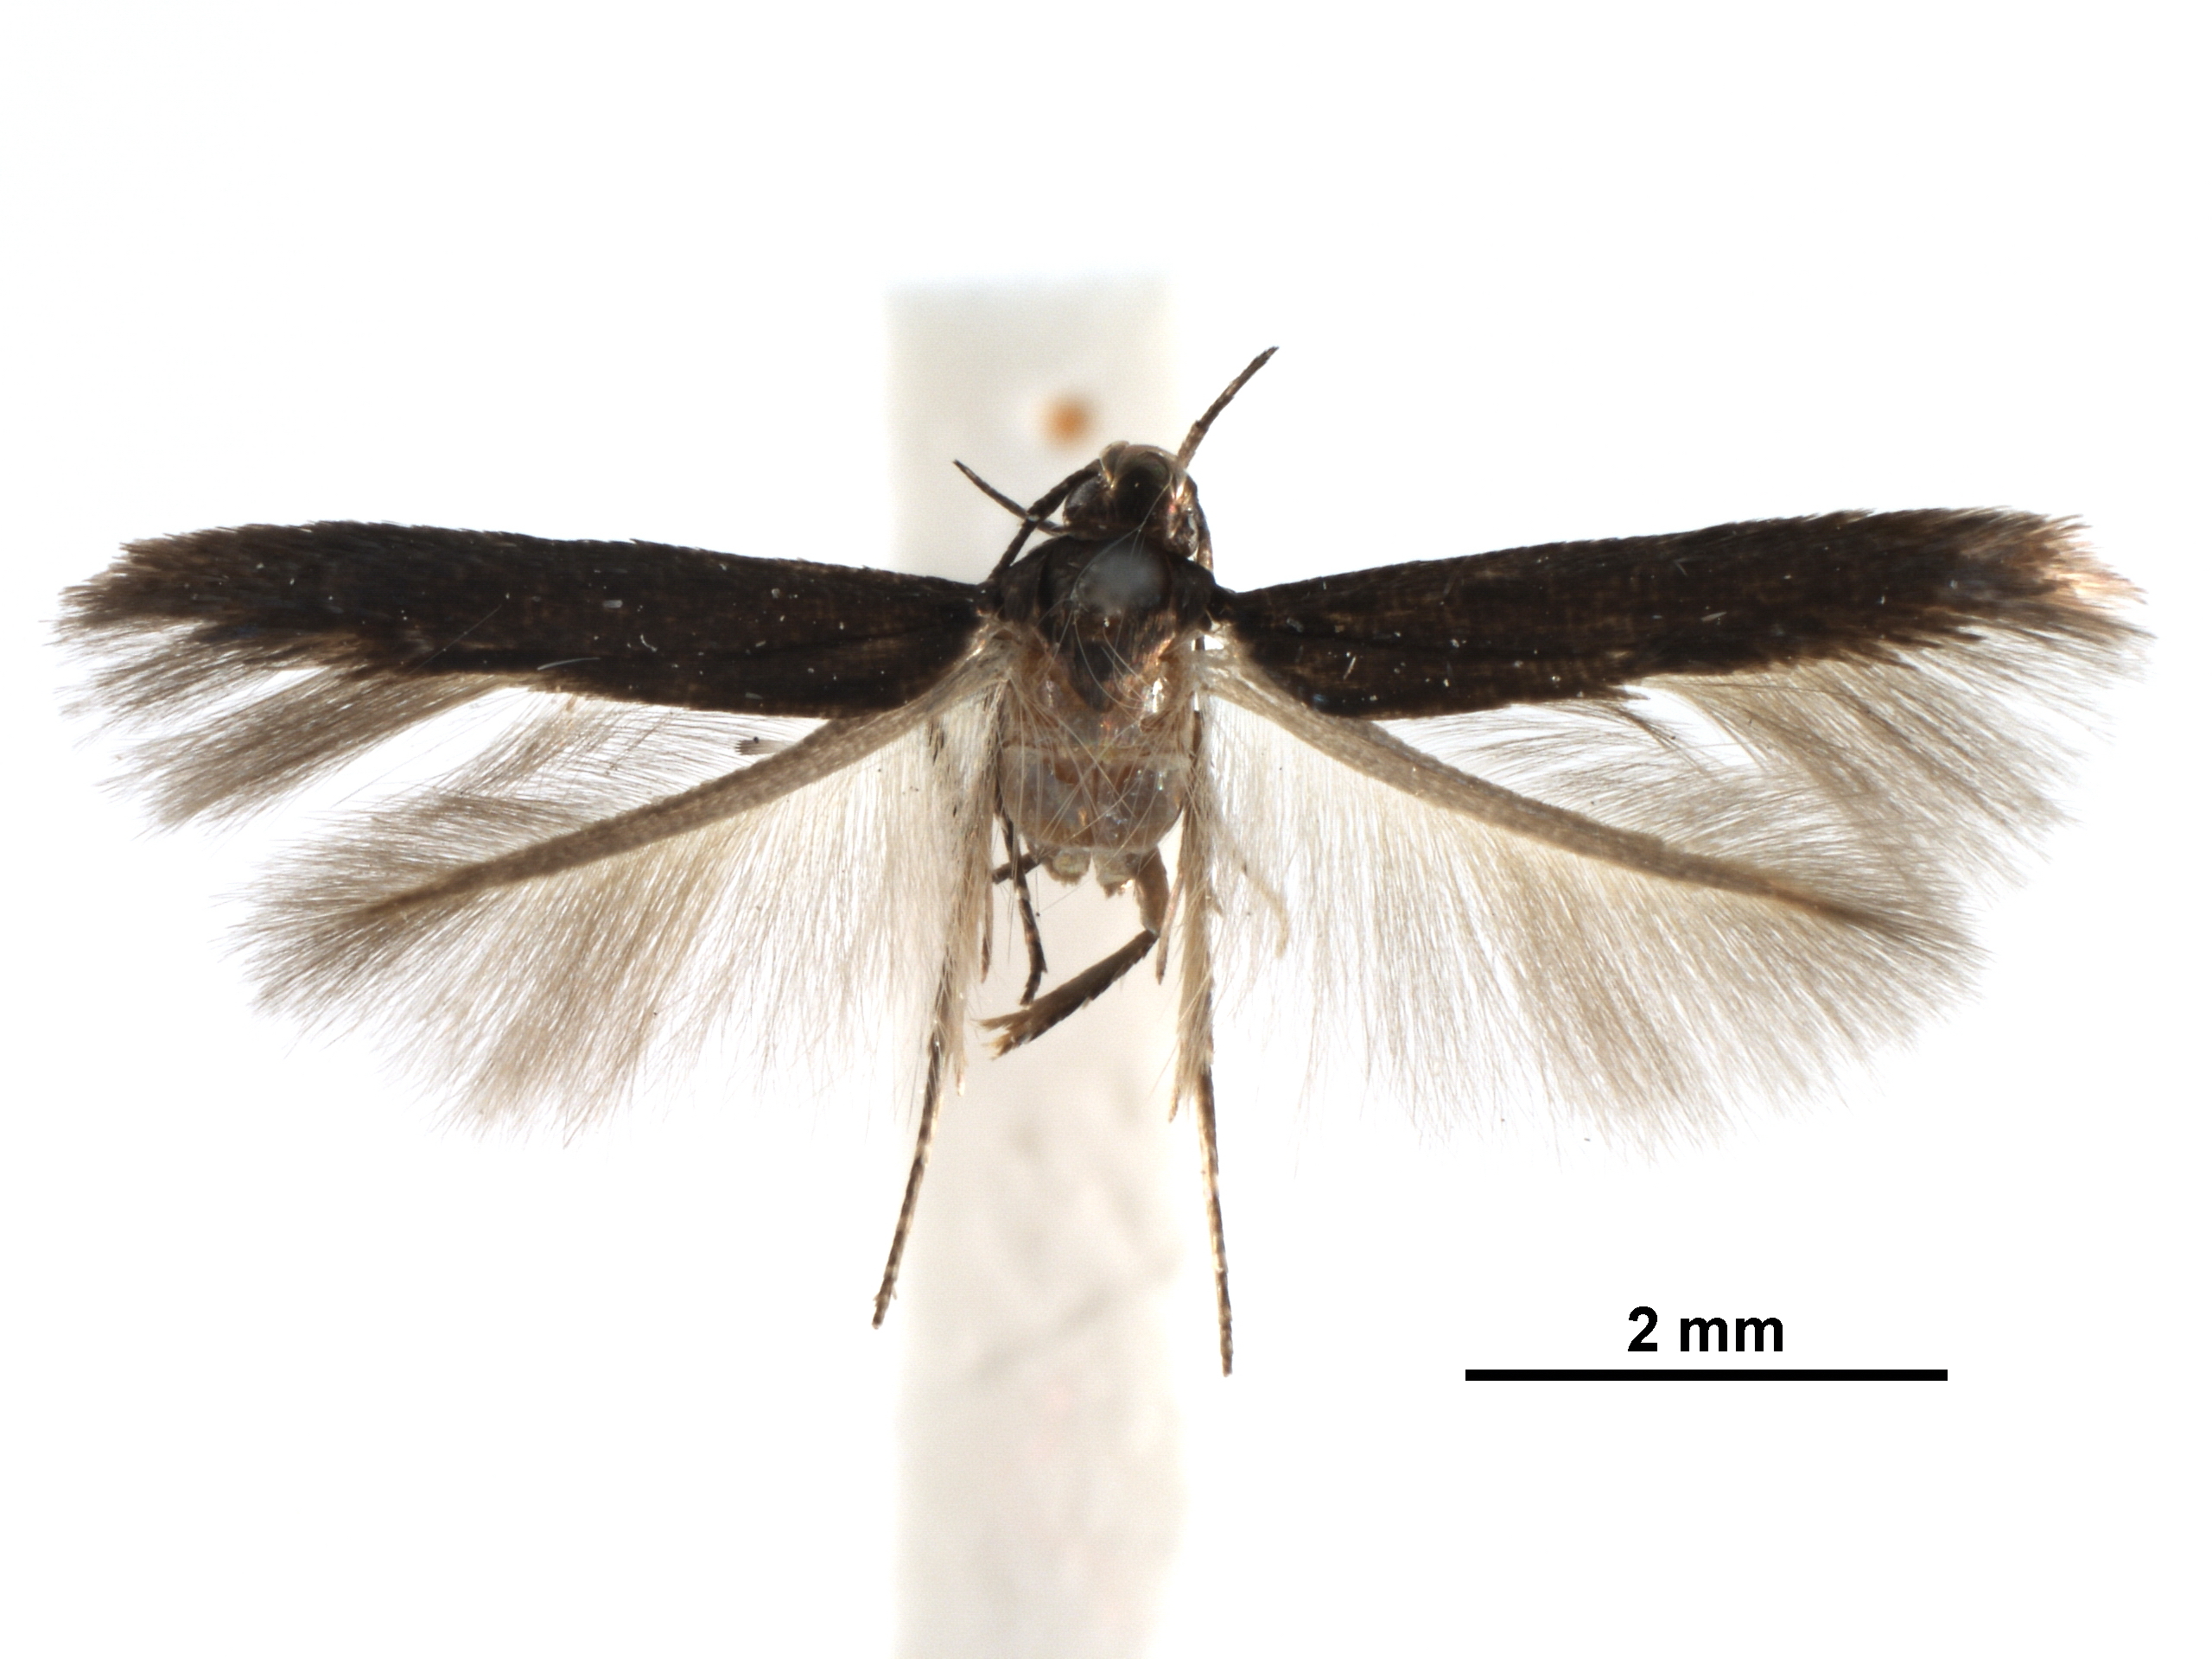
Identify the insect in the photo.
Synploca gumia
